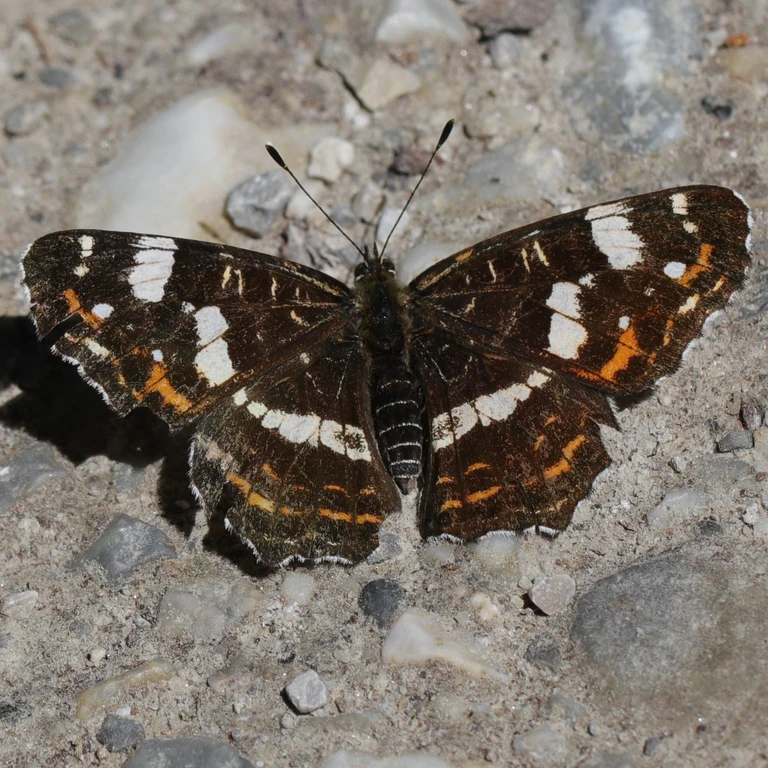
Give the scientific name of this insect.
Araschnia levana
